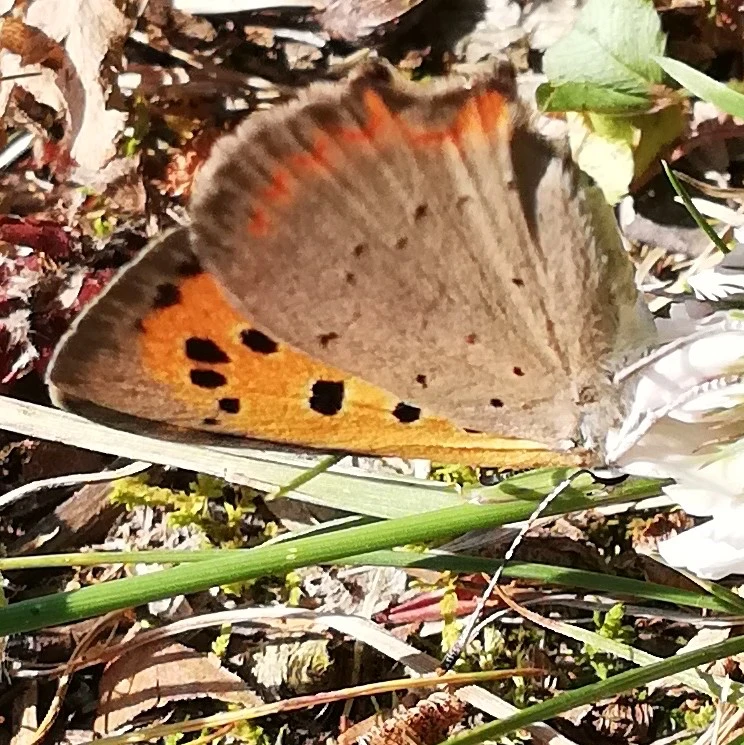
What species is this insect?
Lycaena phlaeas
